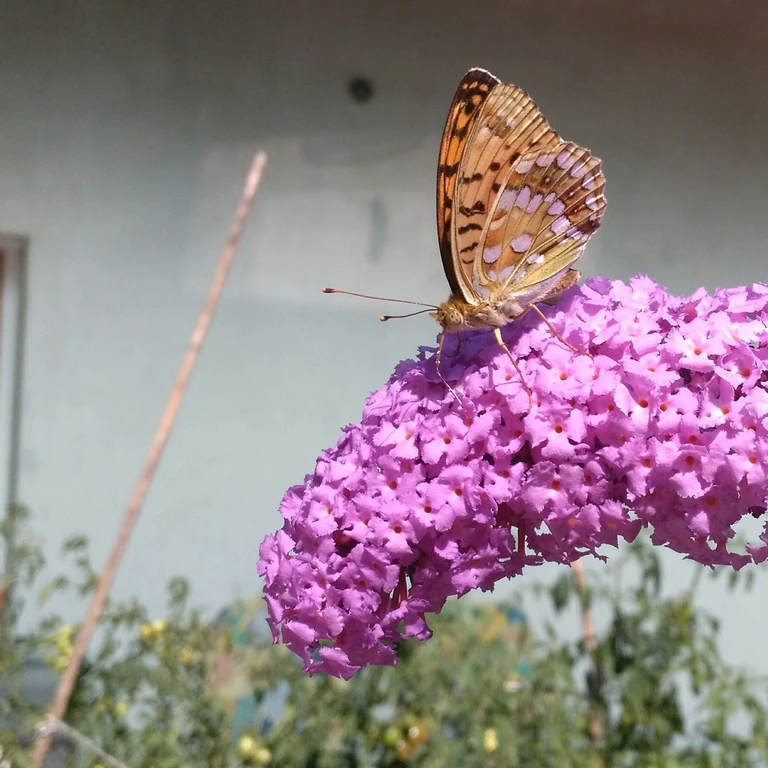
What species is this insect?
Fabriciana adippe
